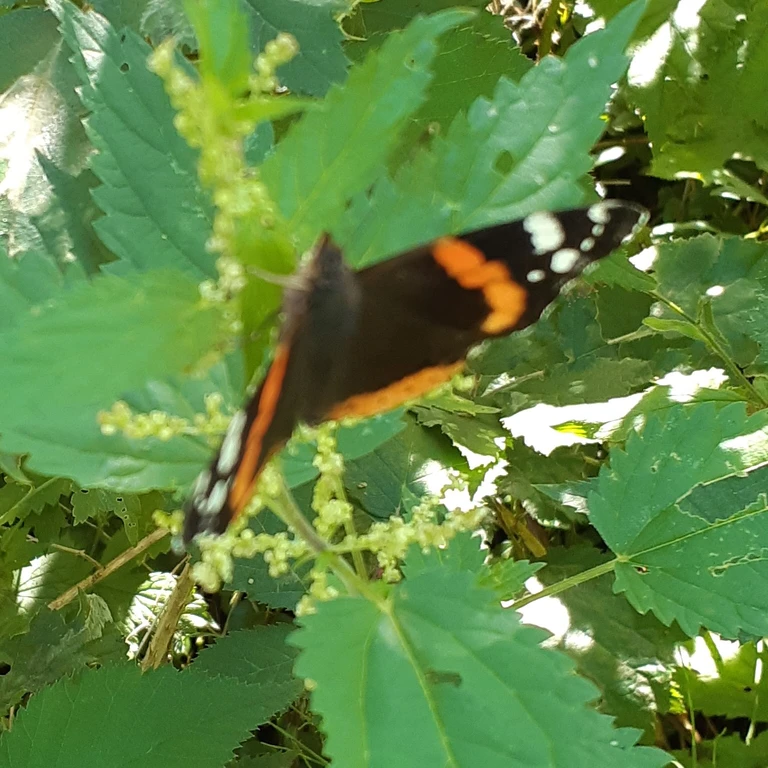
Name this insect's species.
Vanessa atalanta
